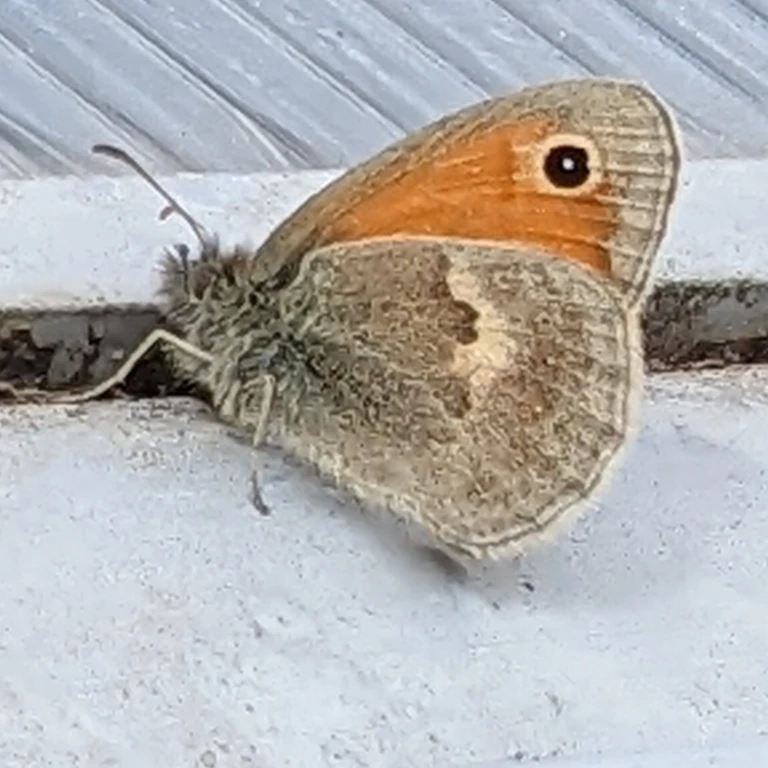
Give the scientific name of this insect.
Coenonympha pamphilus
